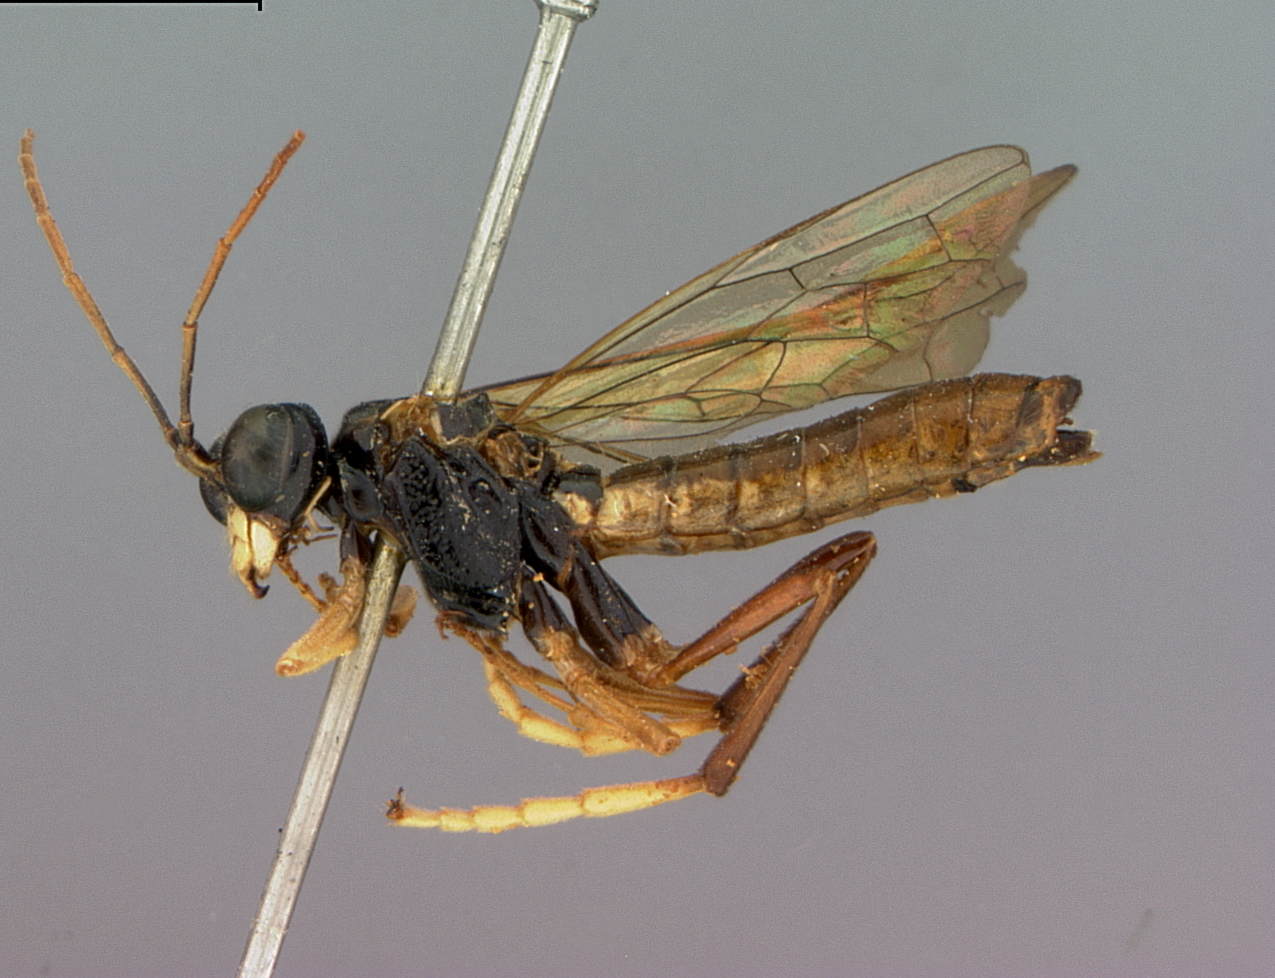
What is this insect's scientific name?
Jermakia dentisterna
